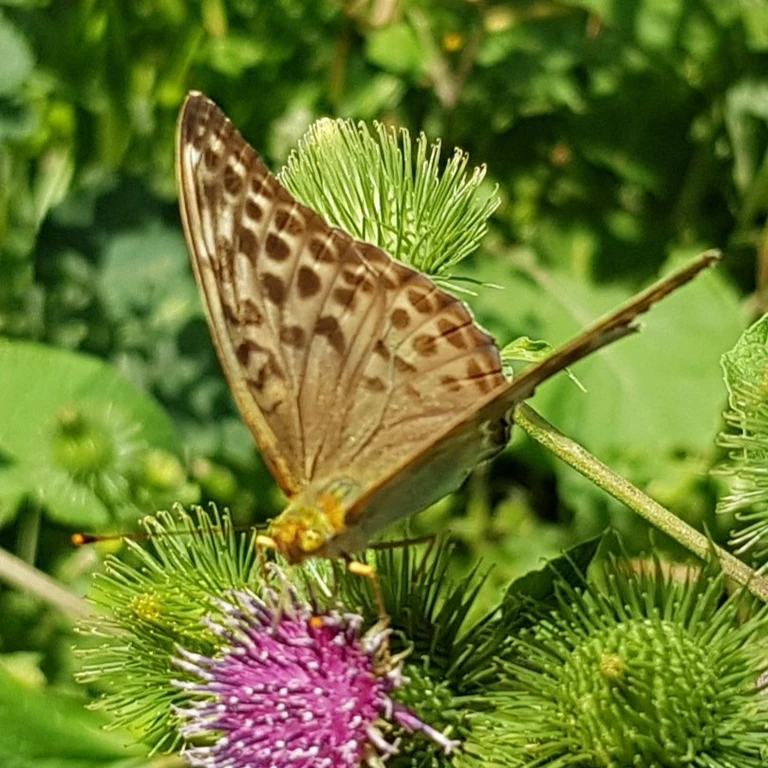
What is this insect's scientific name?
Argynnis paphia
